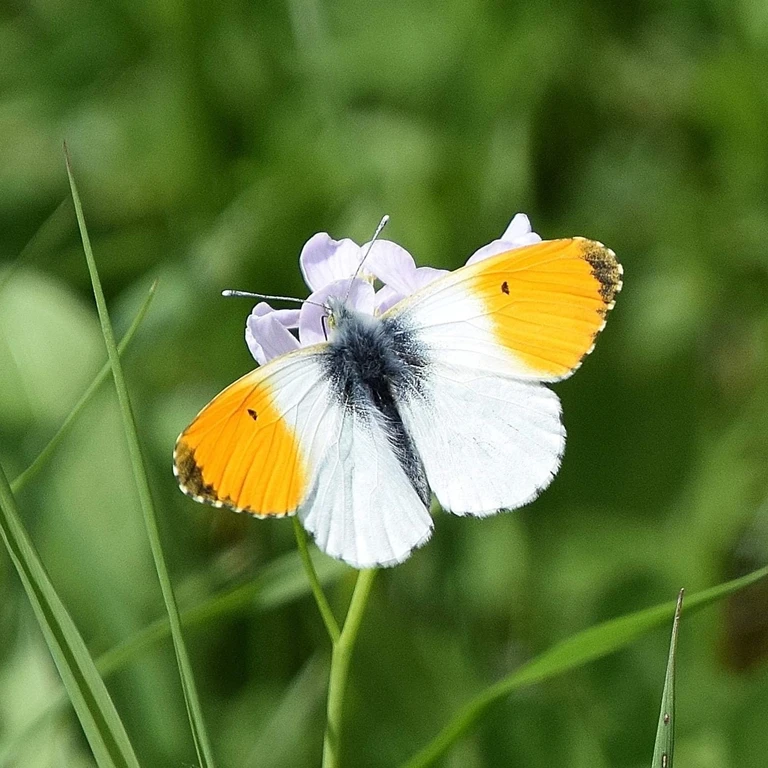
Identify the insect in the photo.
Anthocharis cardamines
